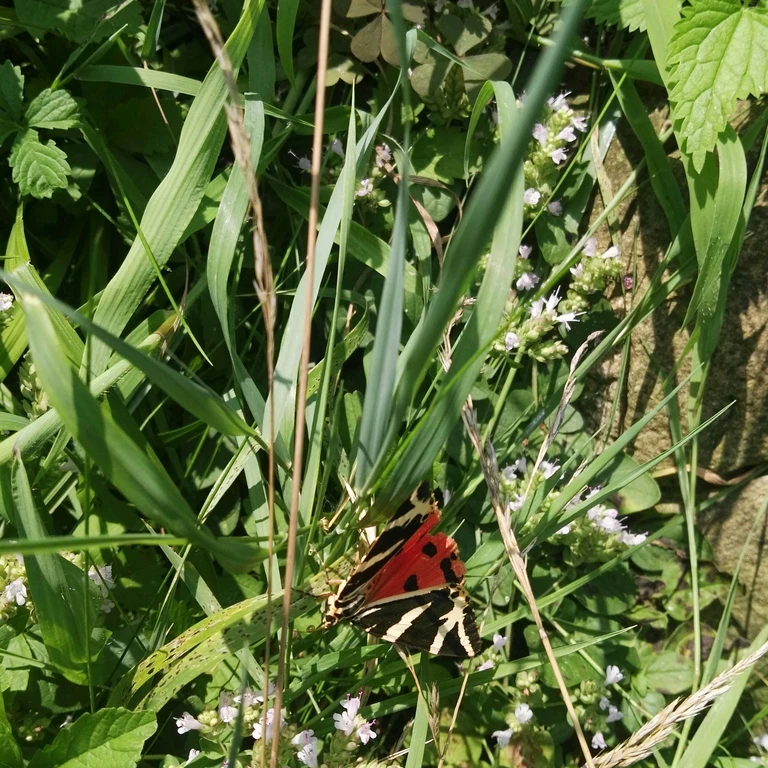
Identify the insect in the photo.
Euplagia quadripunctaria
